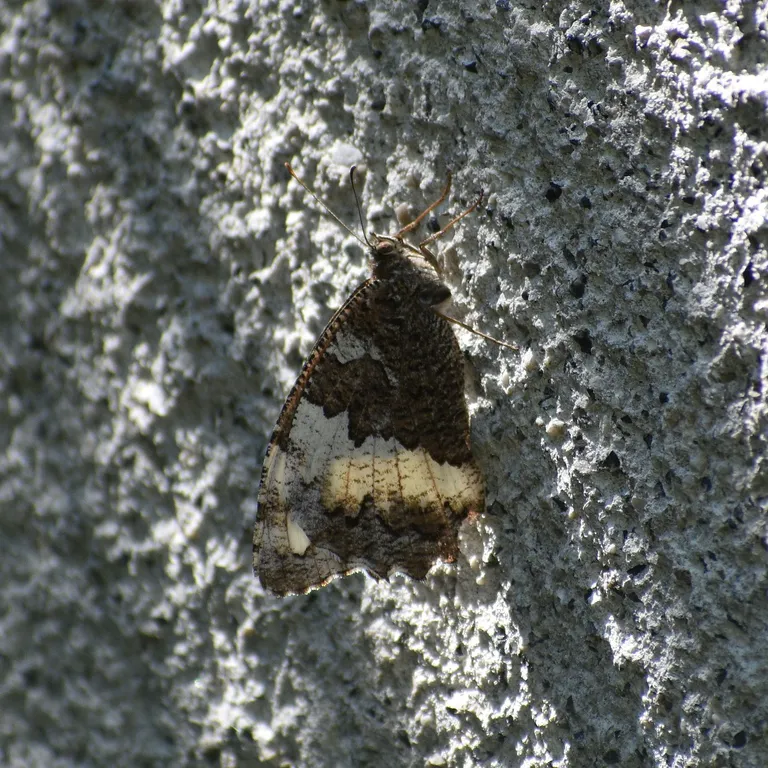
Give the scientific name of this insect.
Brintesia circe
